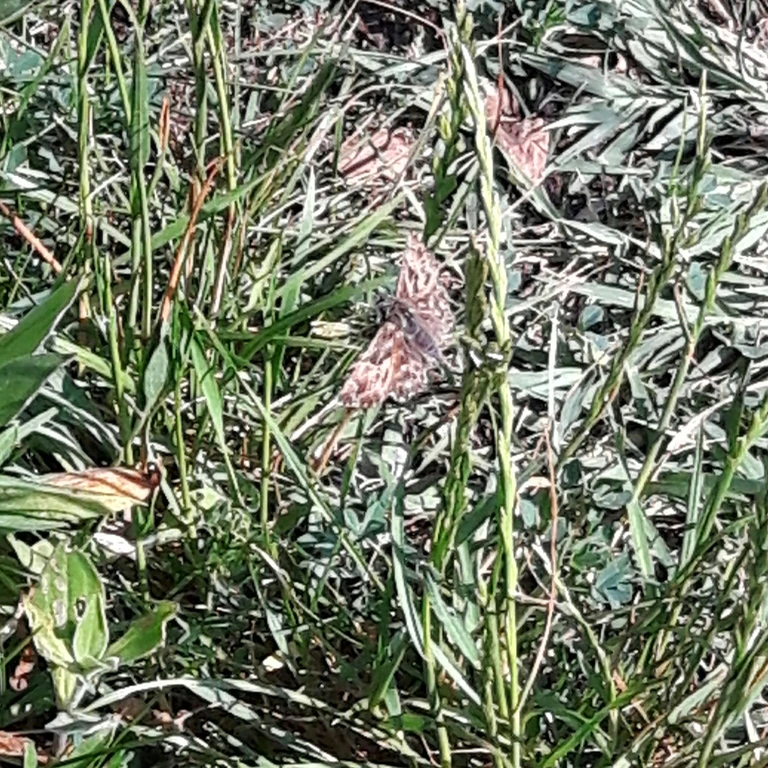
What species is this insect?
Carcharodus alceae
